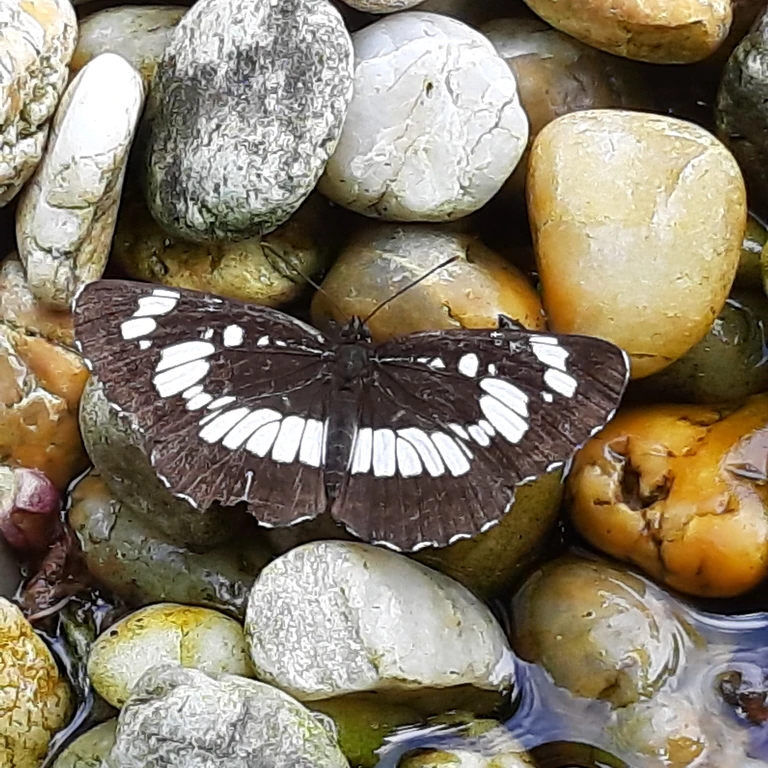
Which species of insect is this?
Neptis rivularis
